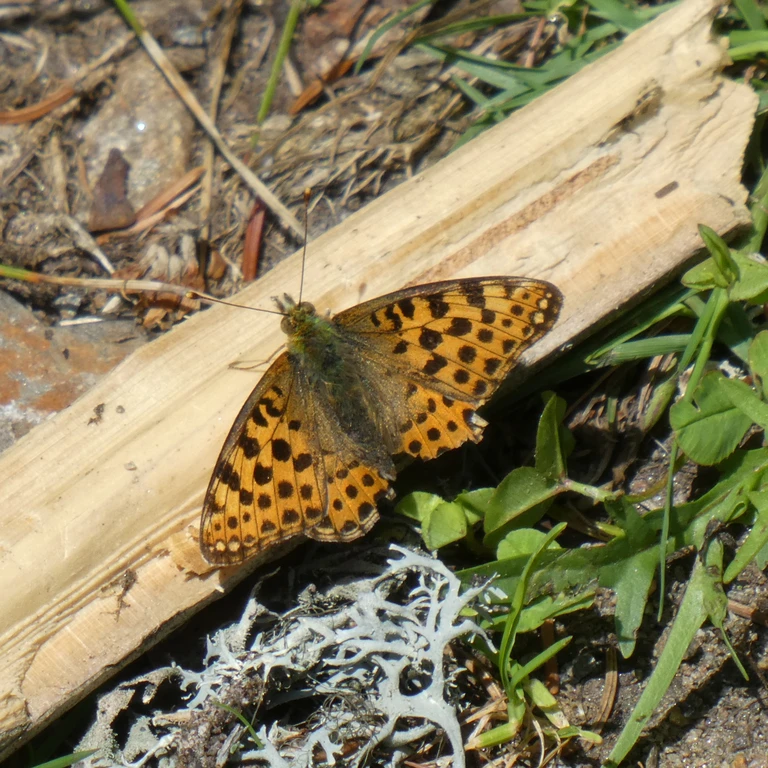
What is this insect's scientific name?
Issoria lathonia
